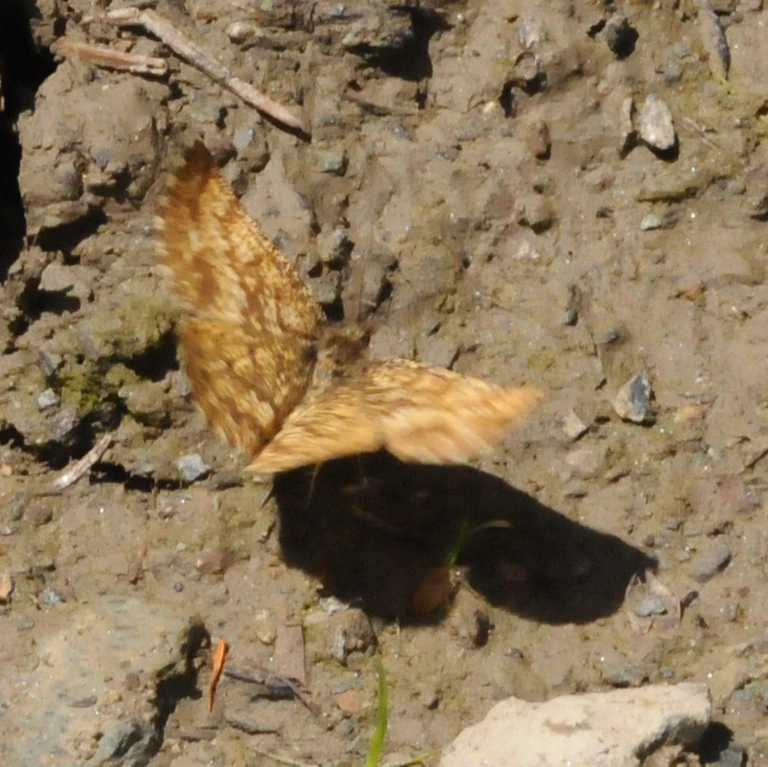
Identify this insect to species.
Ematurga atomaria
